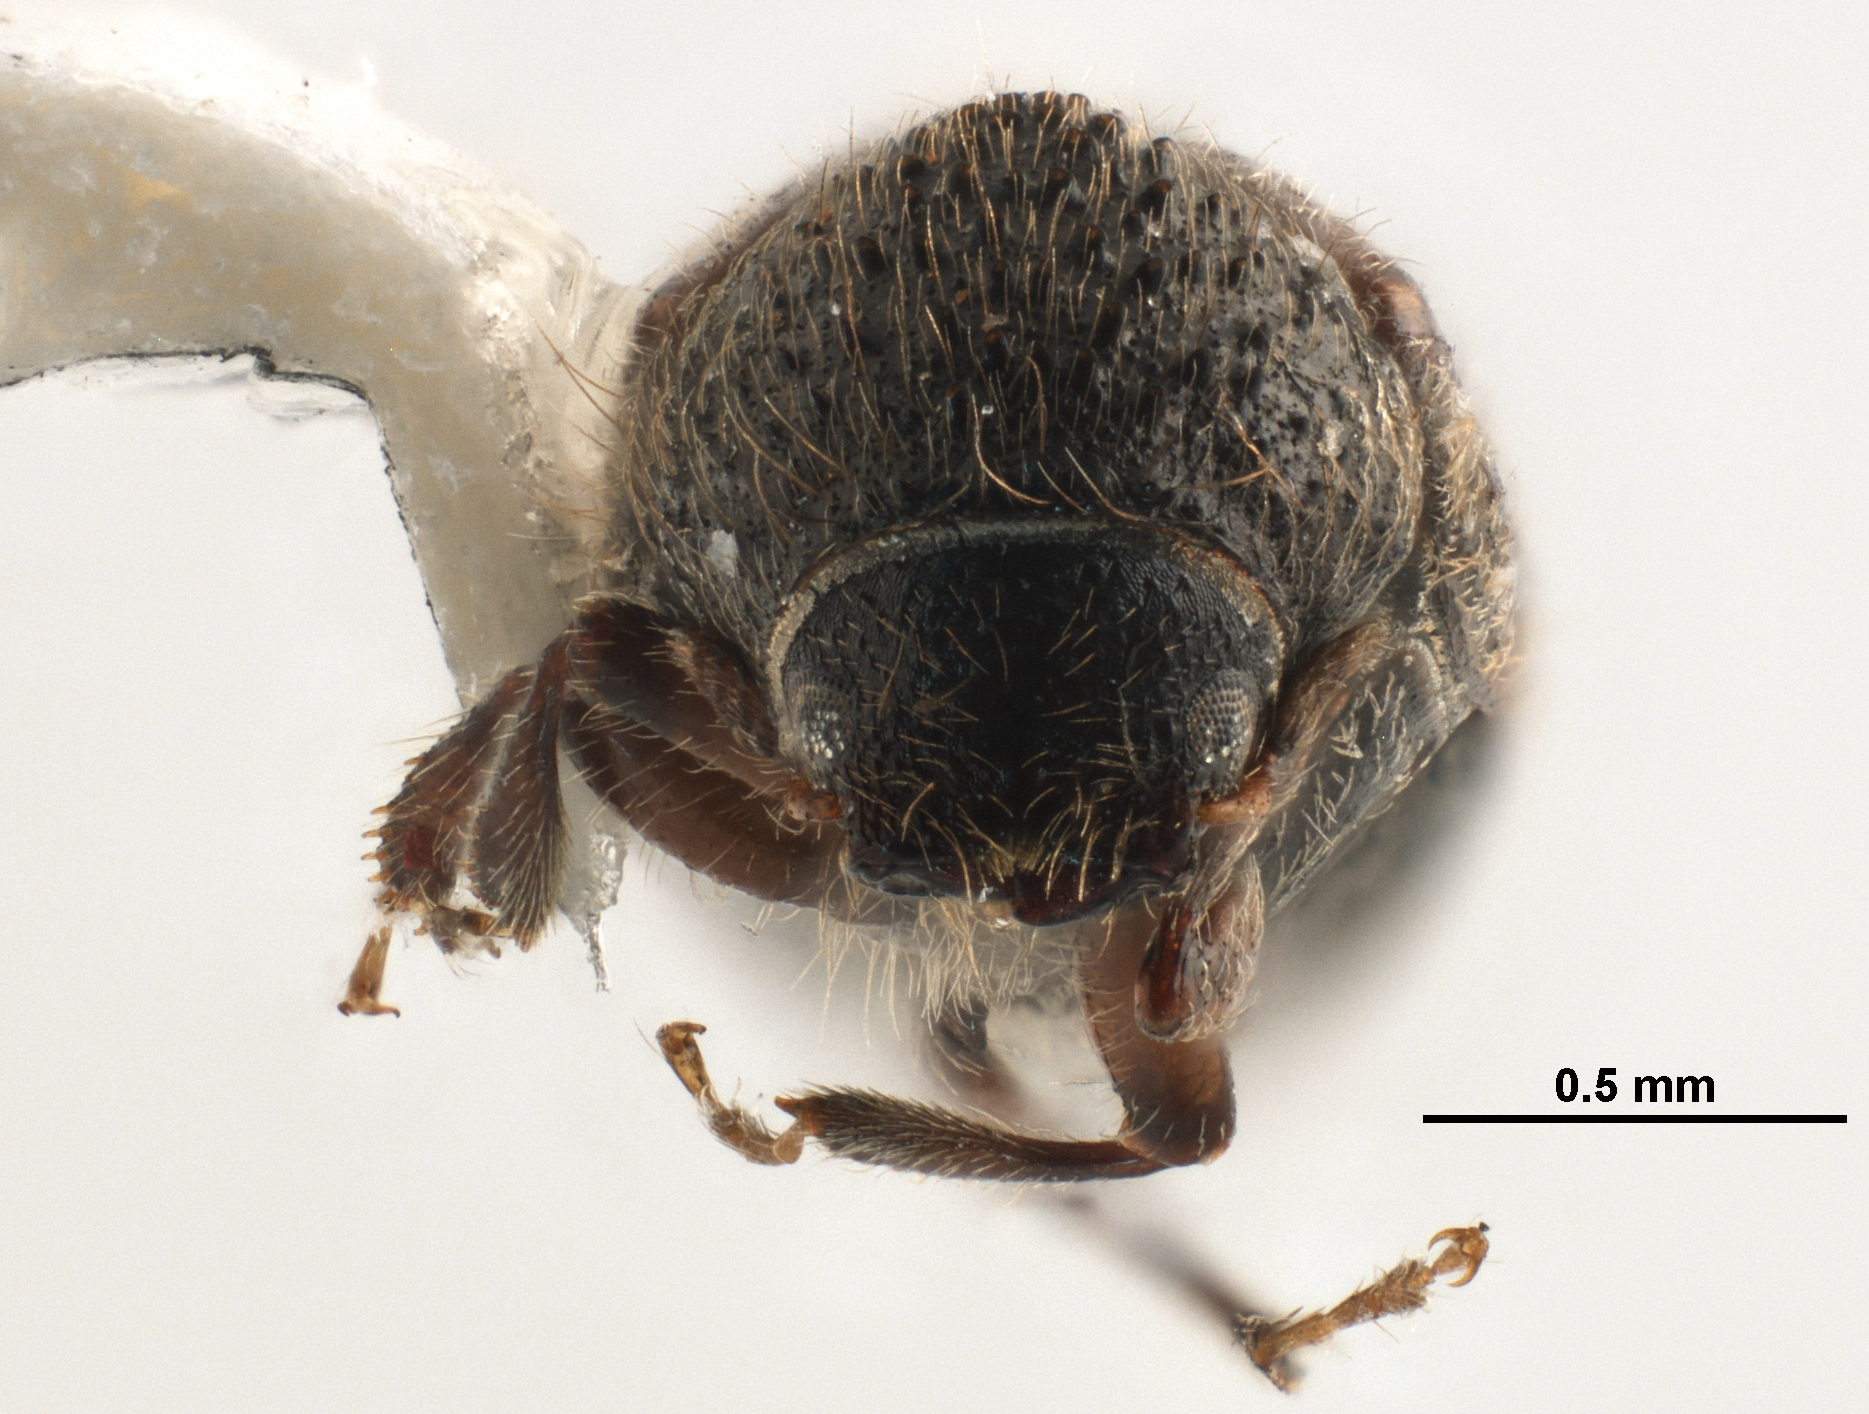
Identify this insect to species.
Cryphalus strohmeyeri
